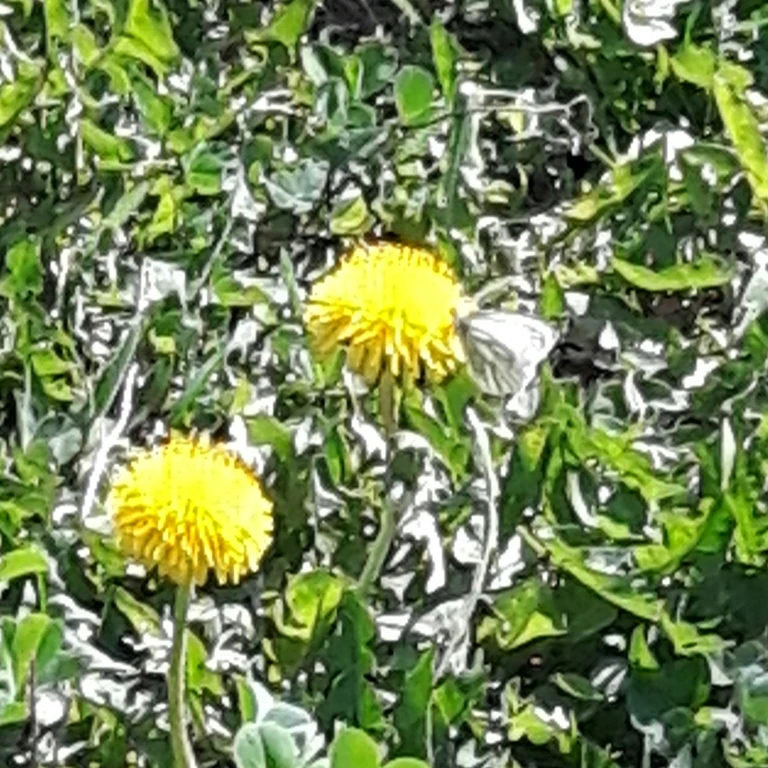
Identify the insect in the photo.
Pieris napi
